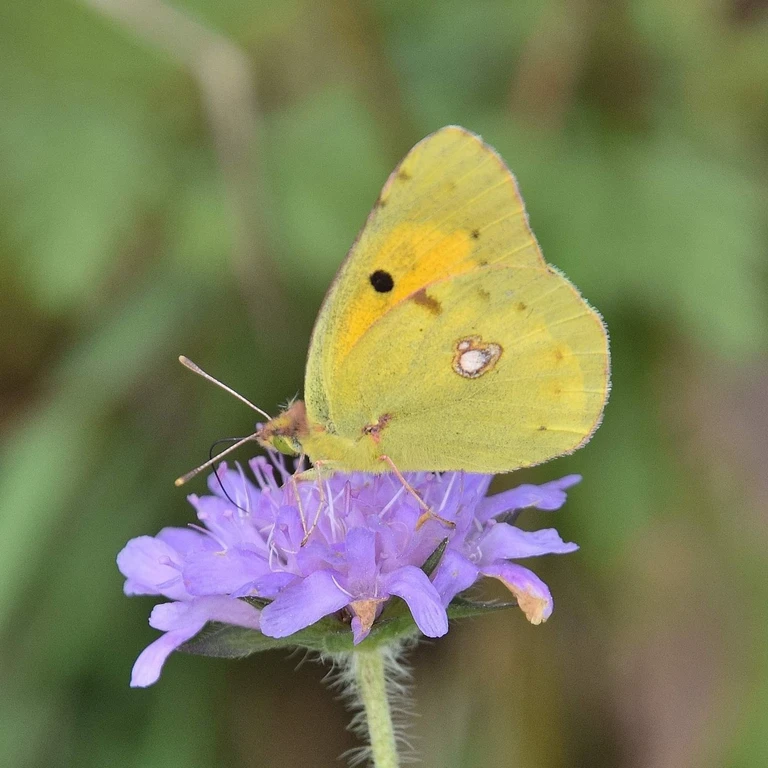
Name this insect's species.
Colias croceus
